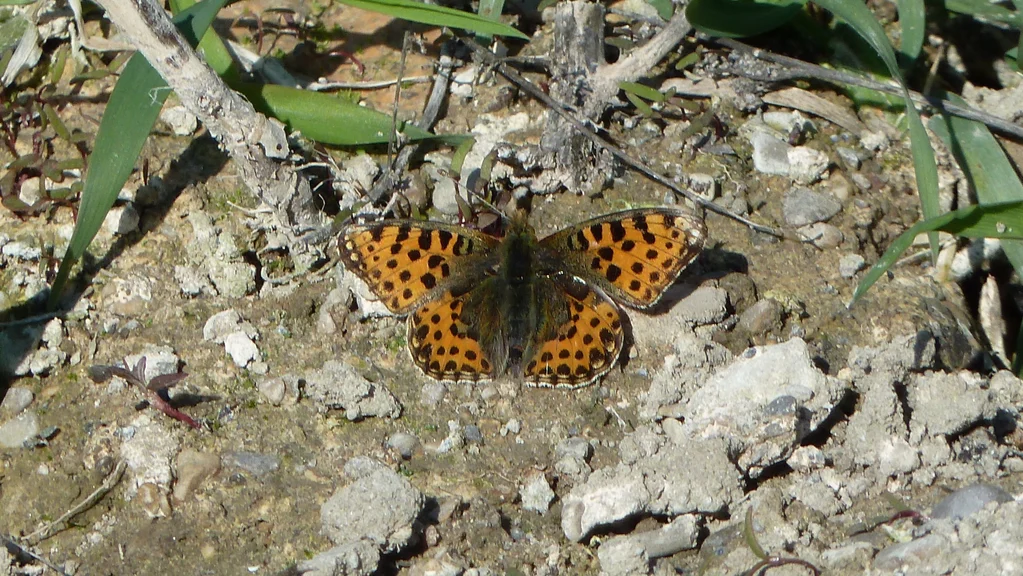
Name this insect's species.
Issoria lathonia
